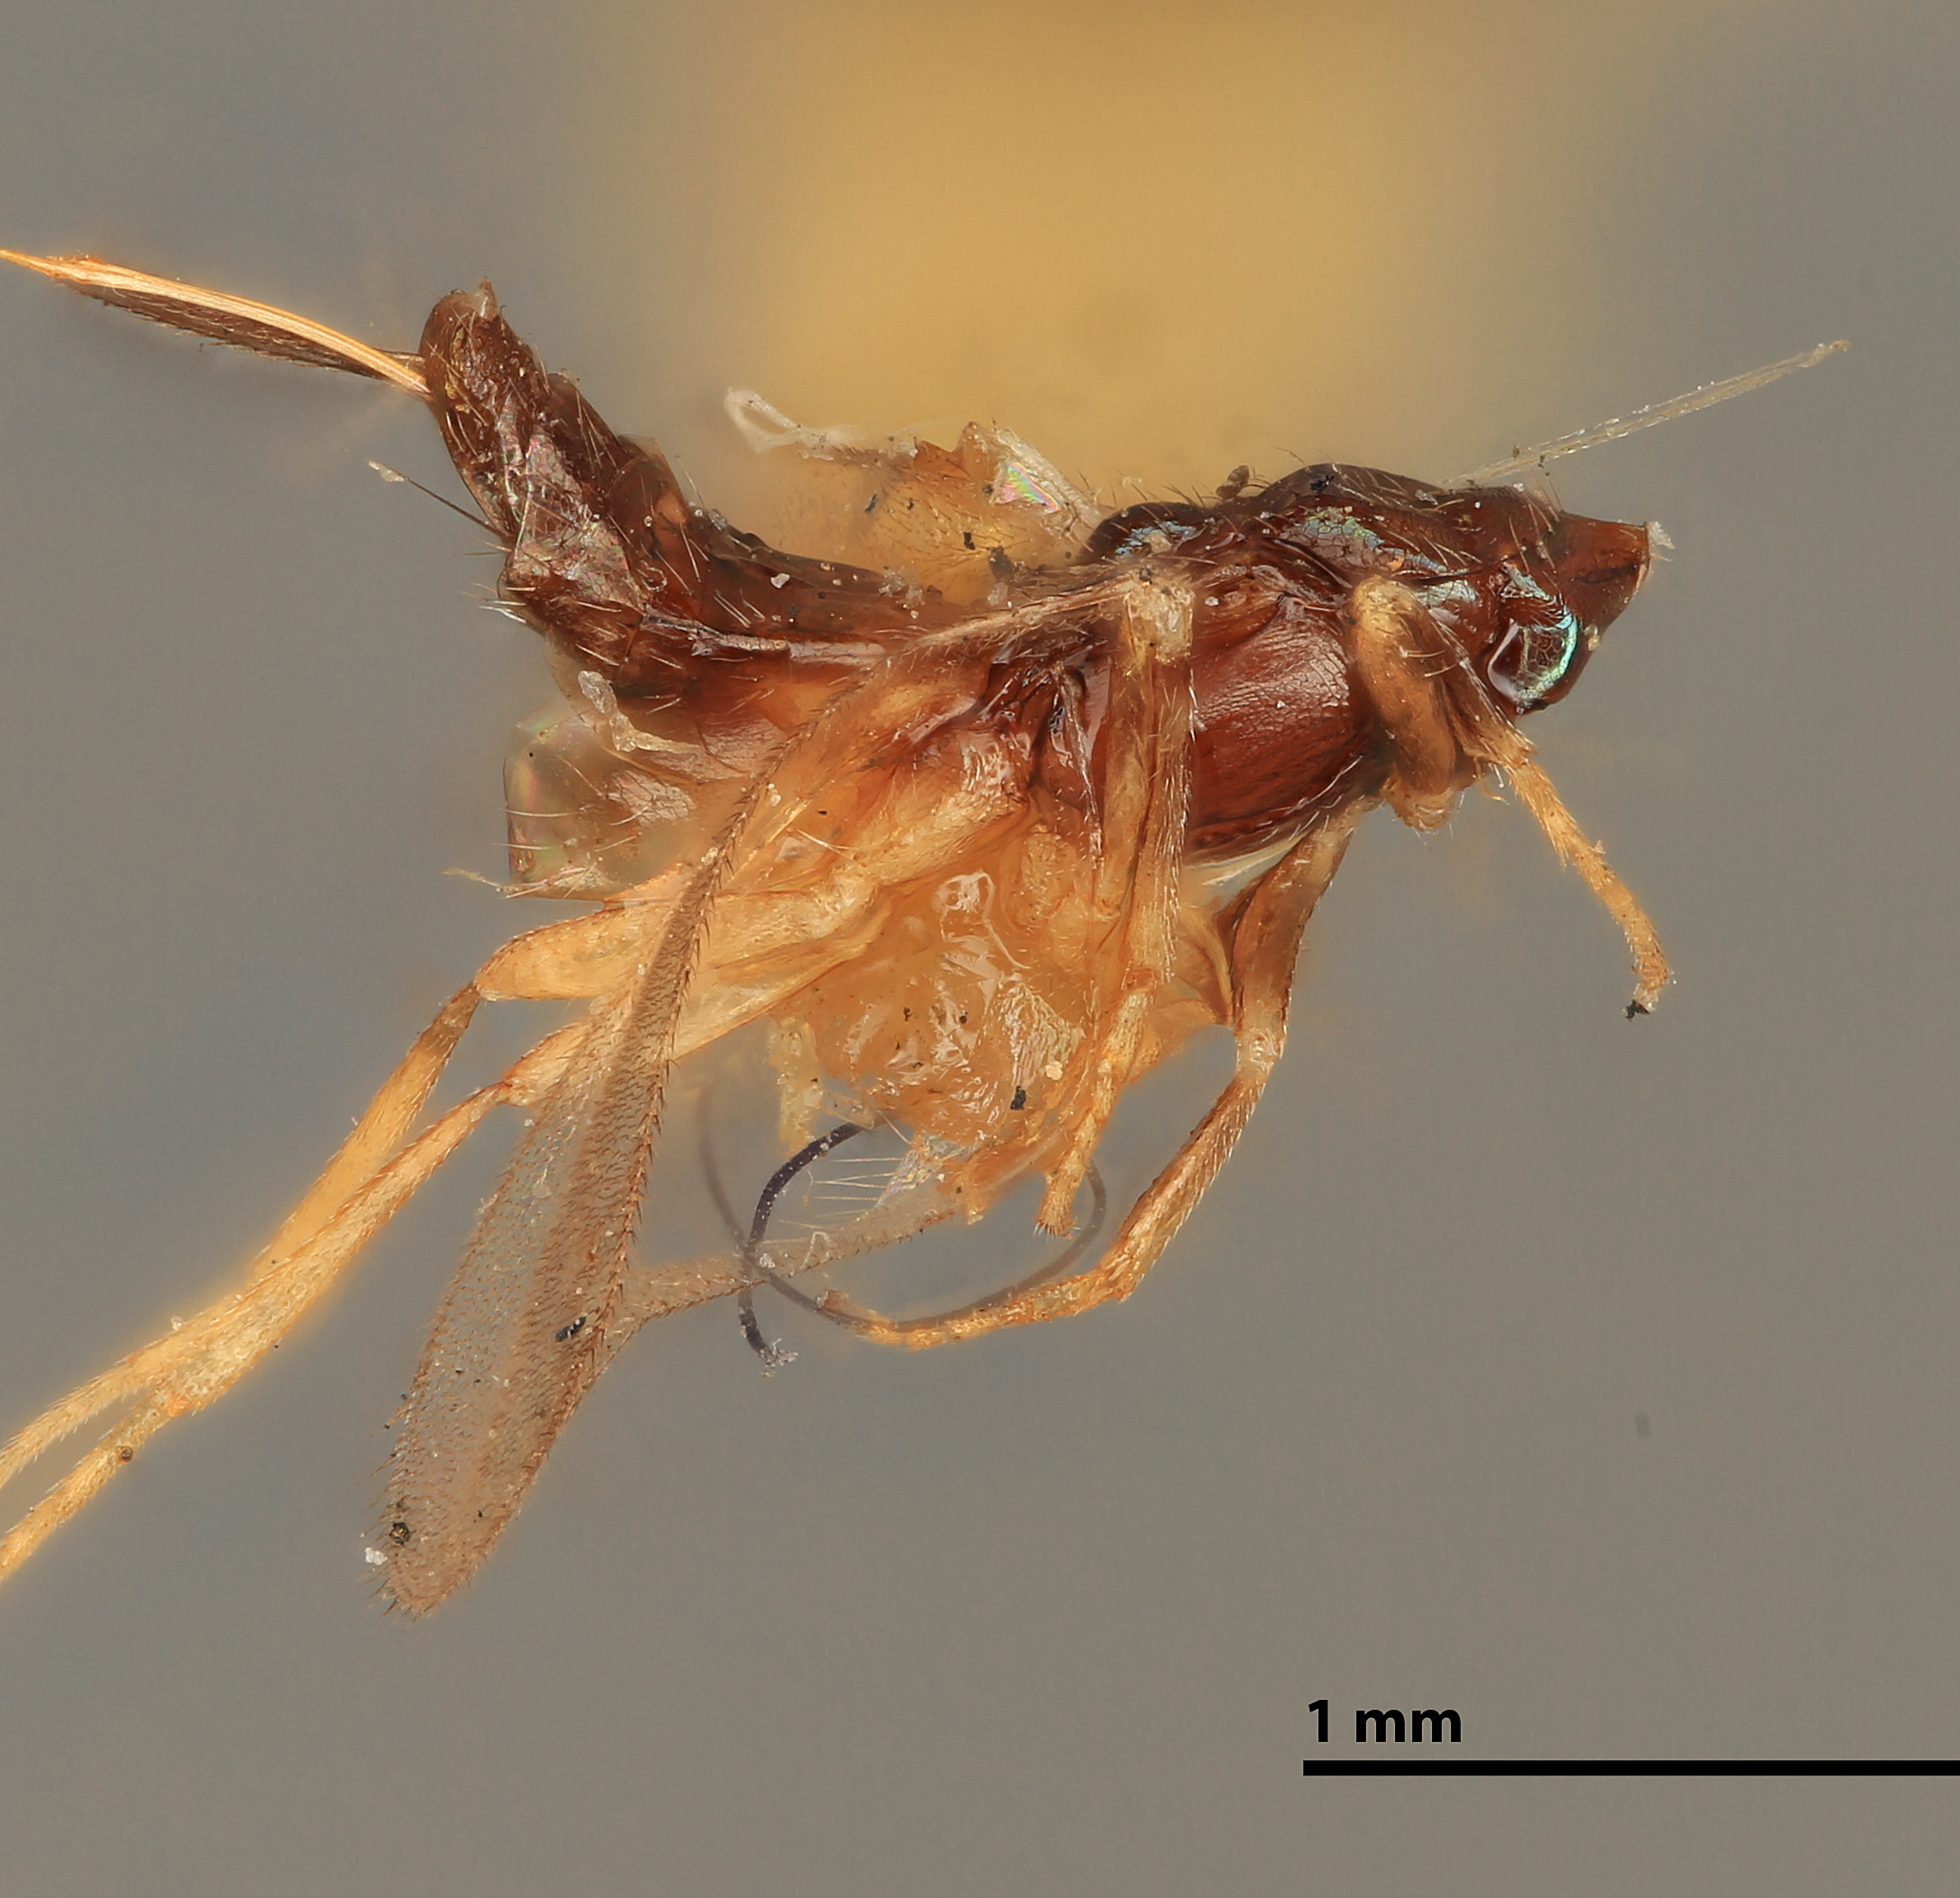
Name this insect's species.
Eupelmus biguttus
